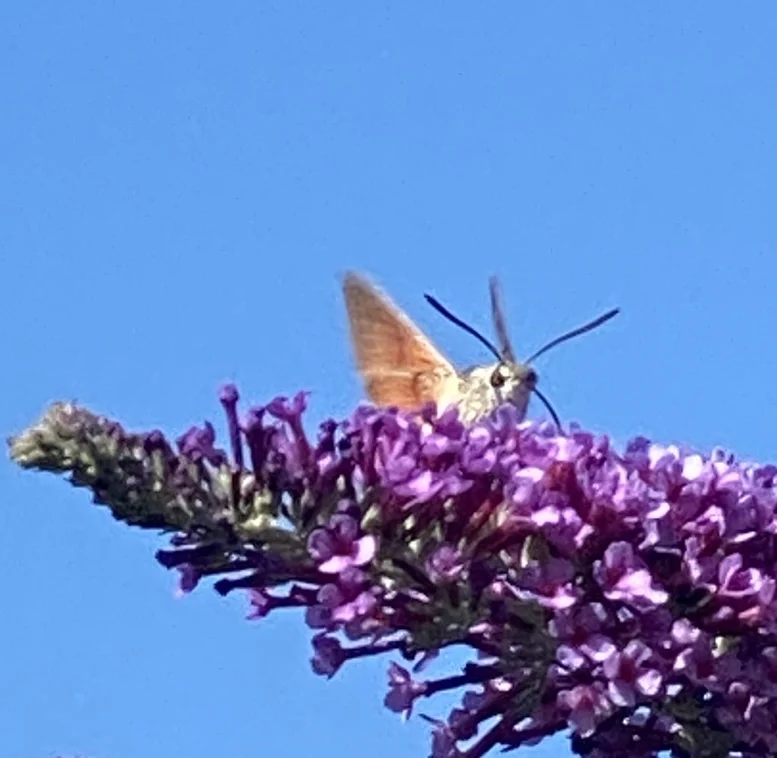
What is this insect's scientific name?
Macroglossum stellatarum
